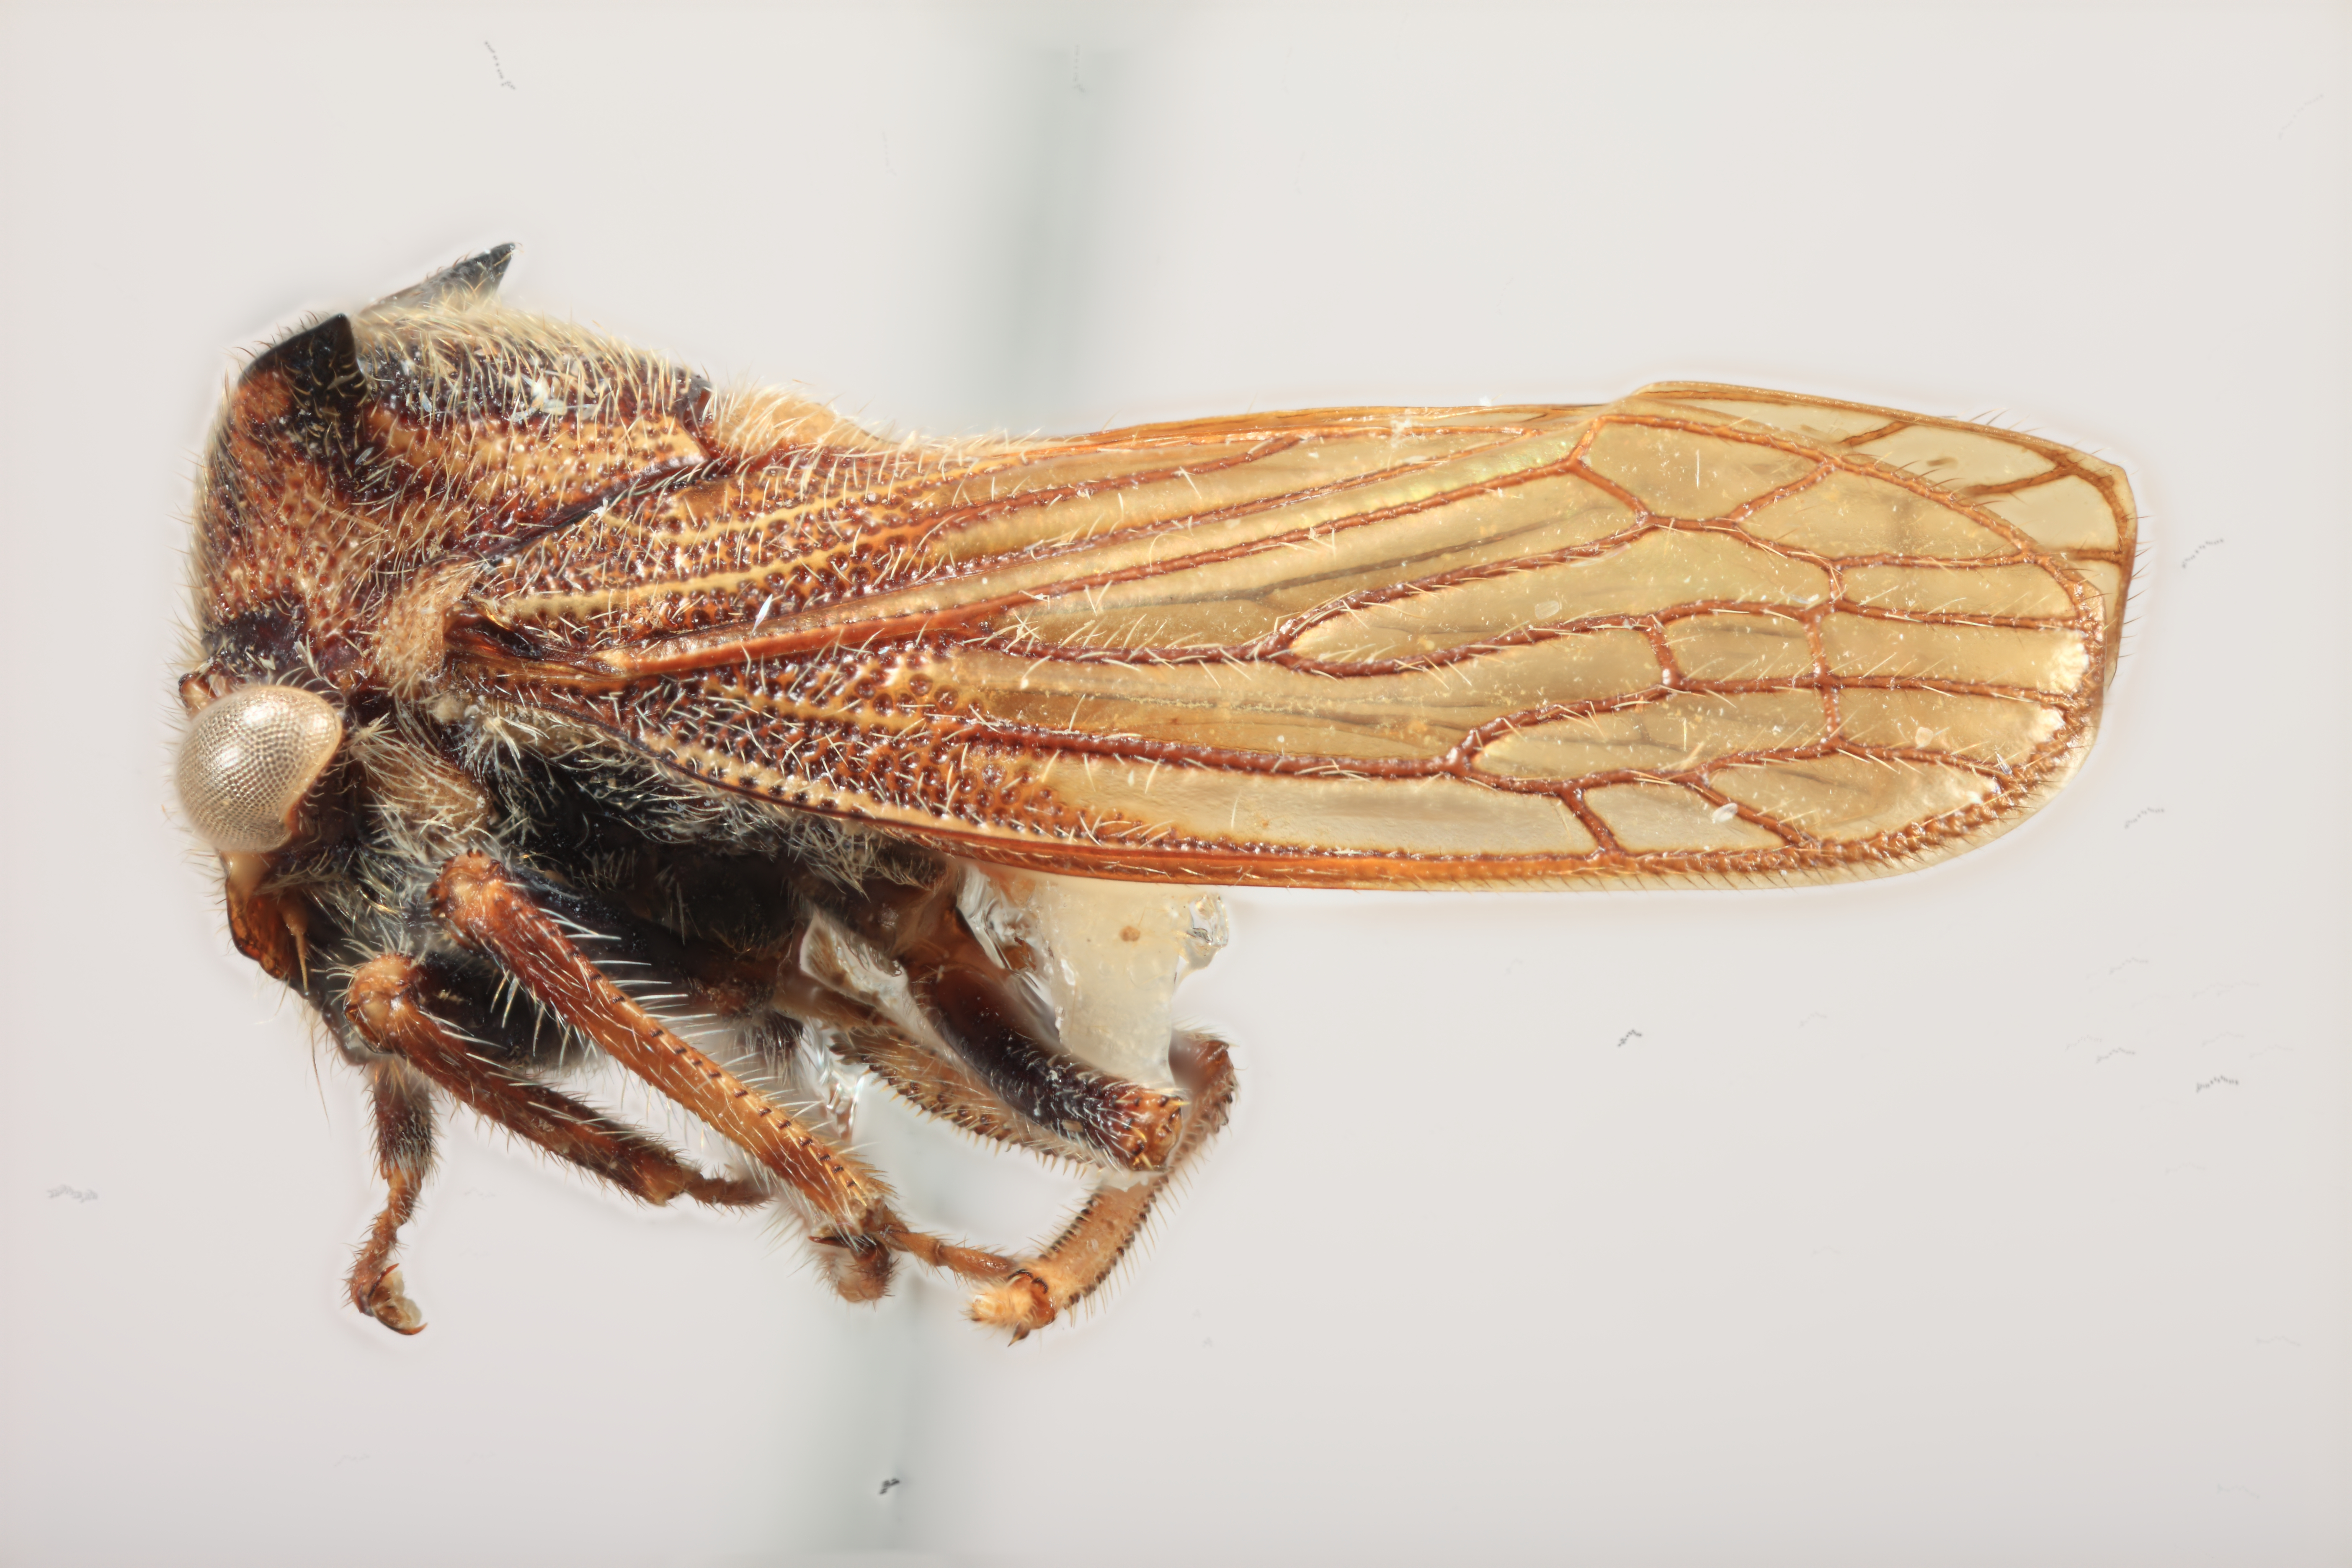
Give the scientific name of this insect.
Tolania calista
